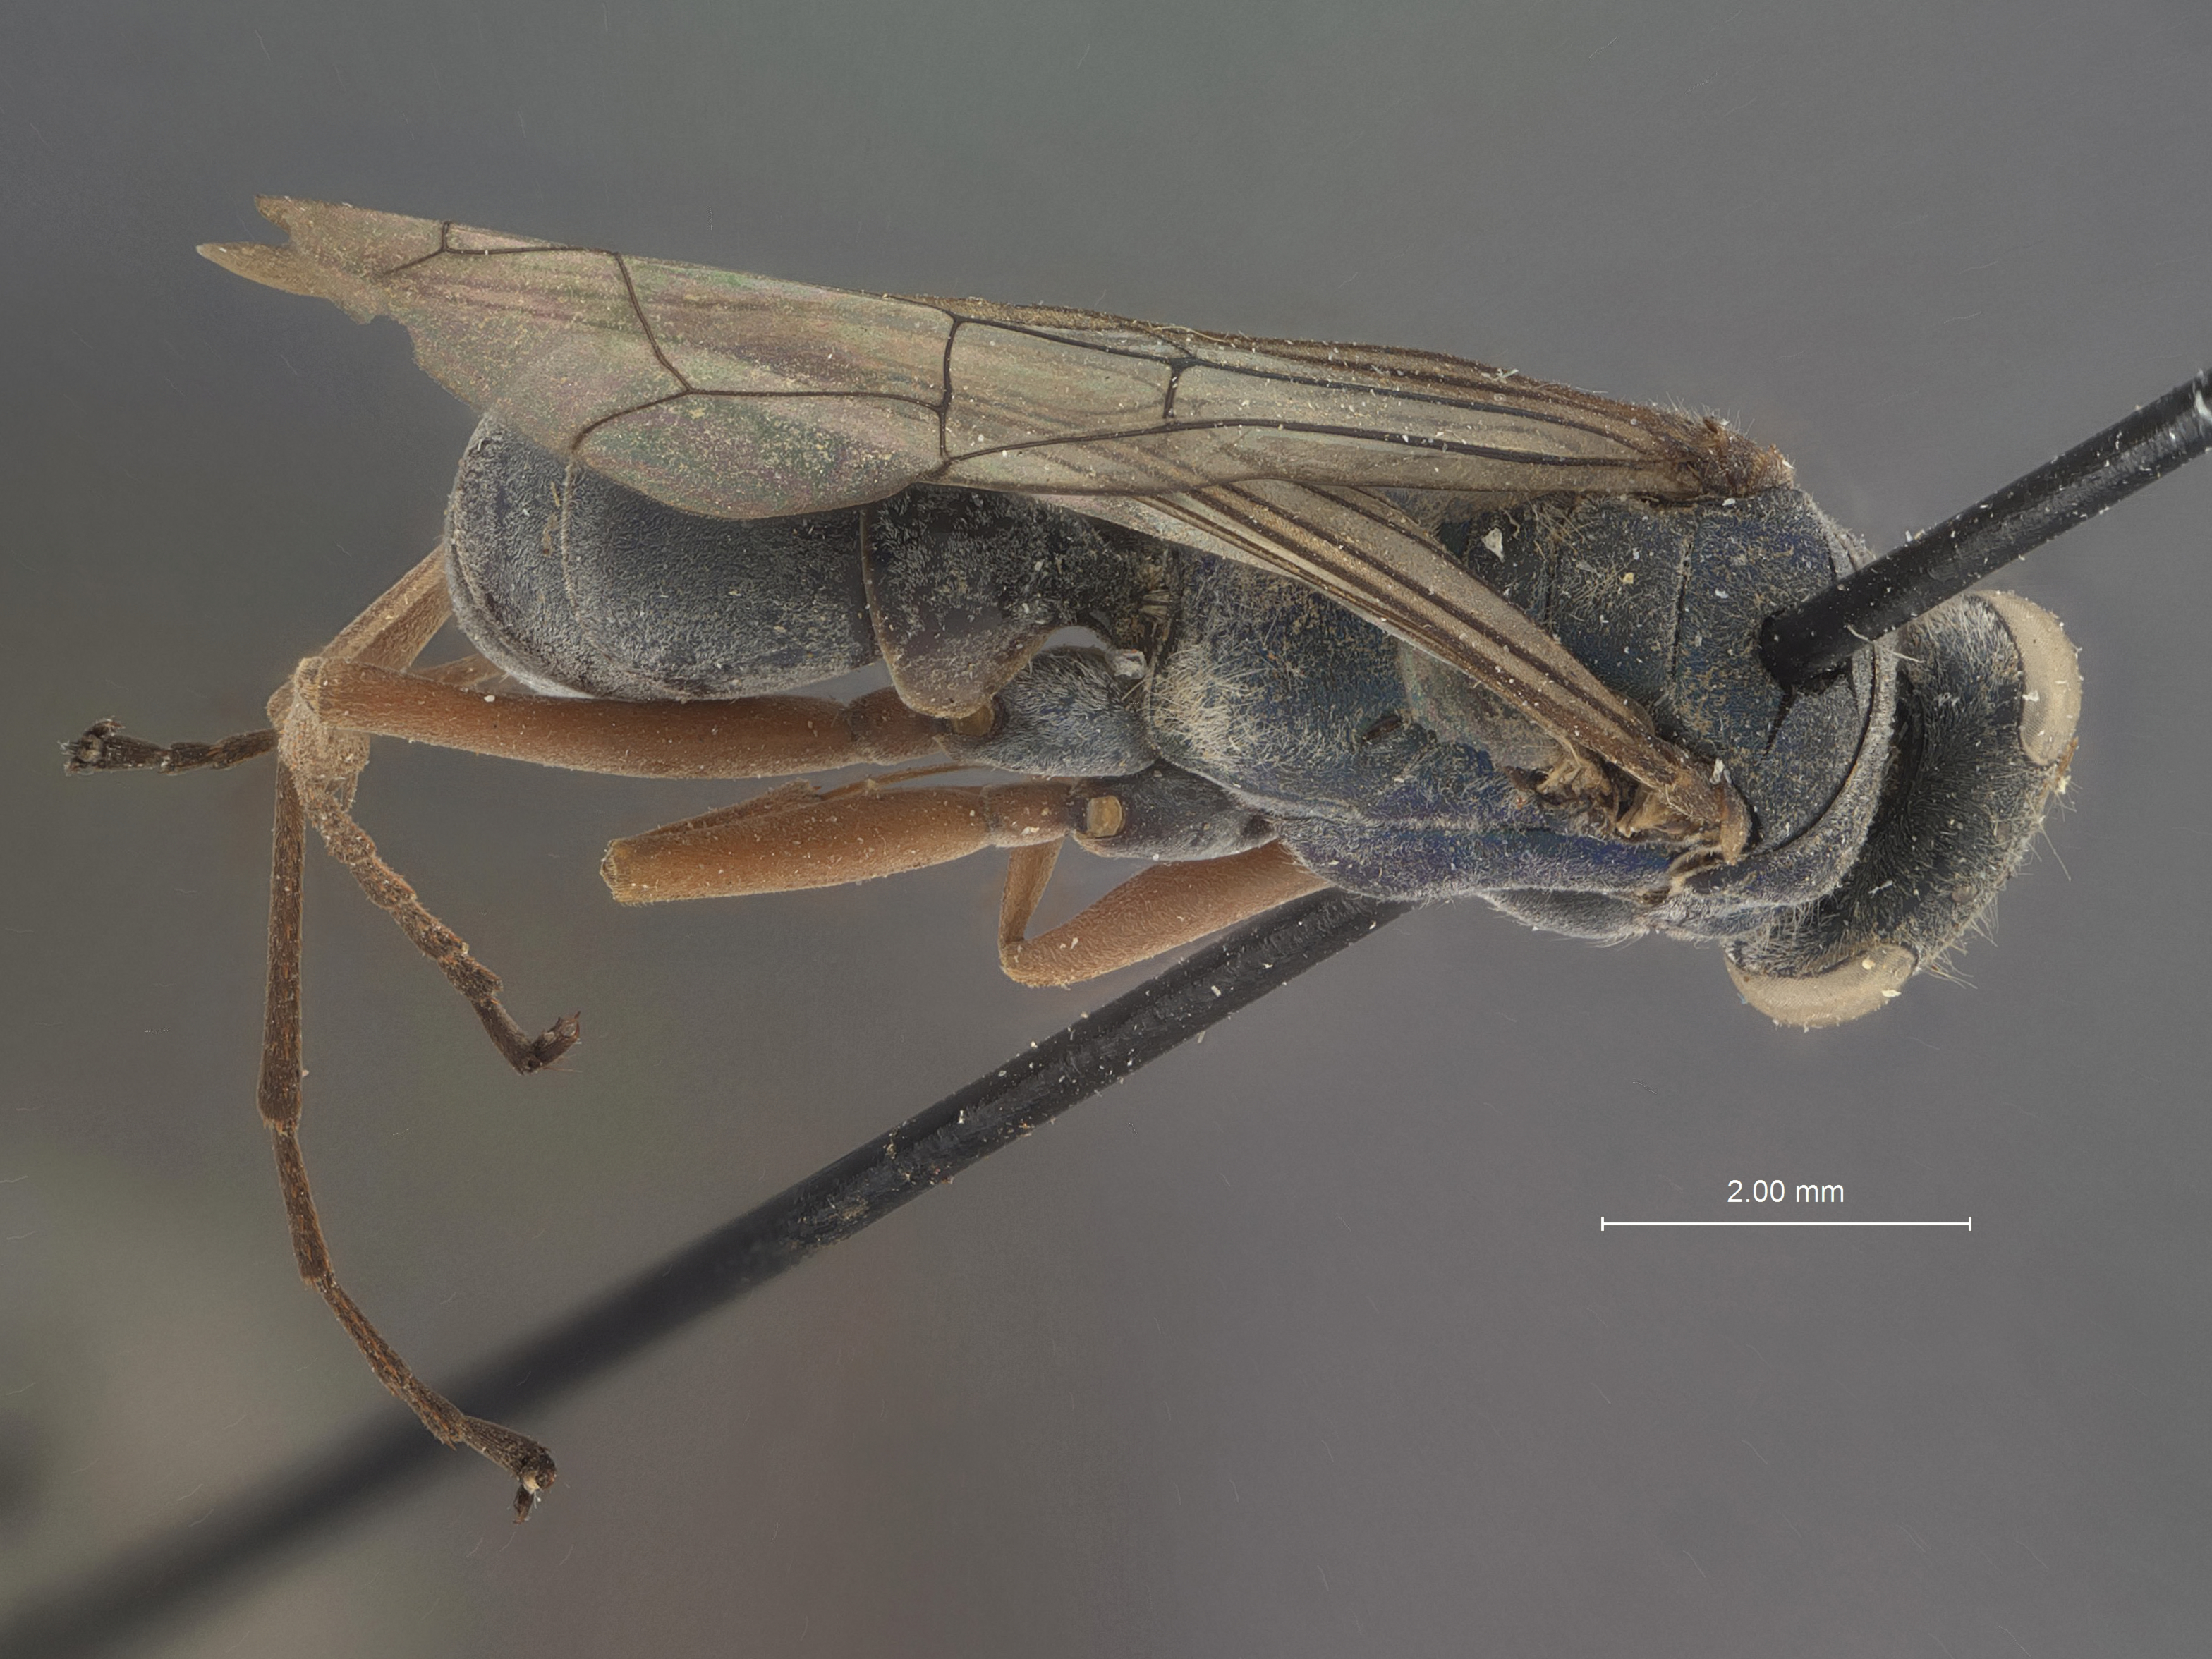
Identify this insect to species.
Auplopus nebulosus
